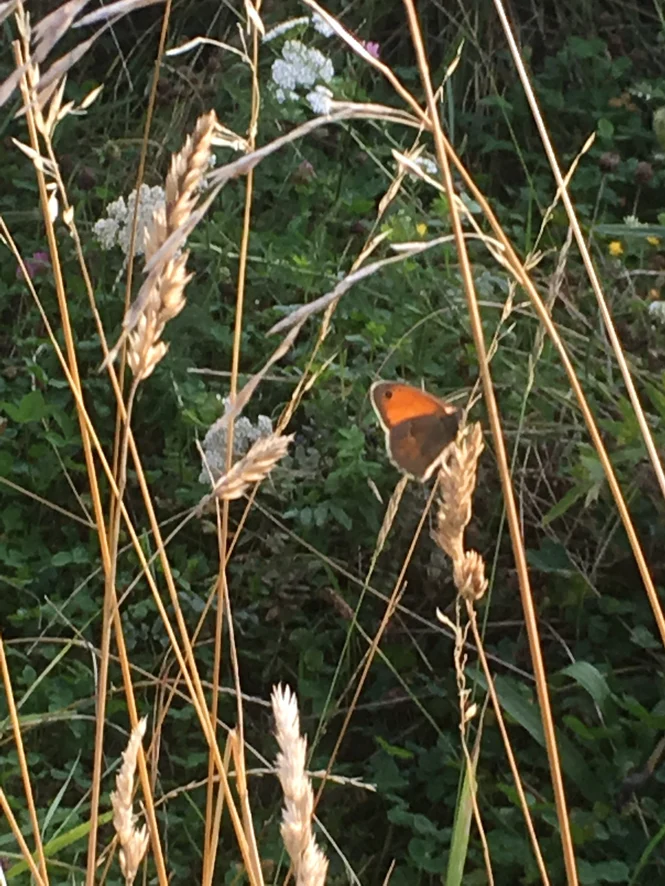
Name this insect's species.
Coenonympha pamphilus
